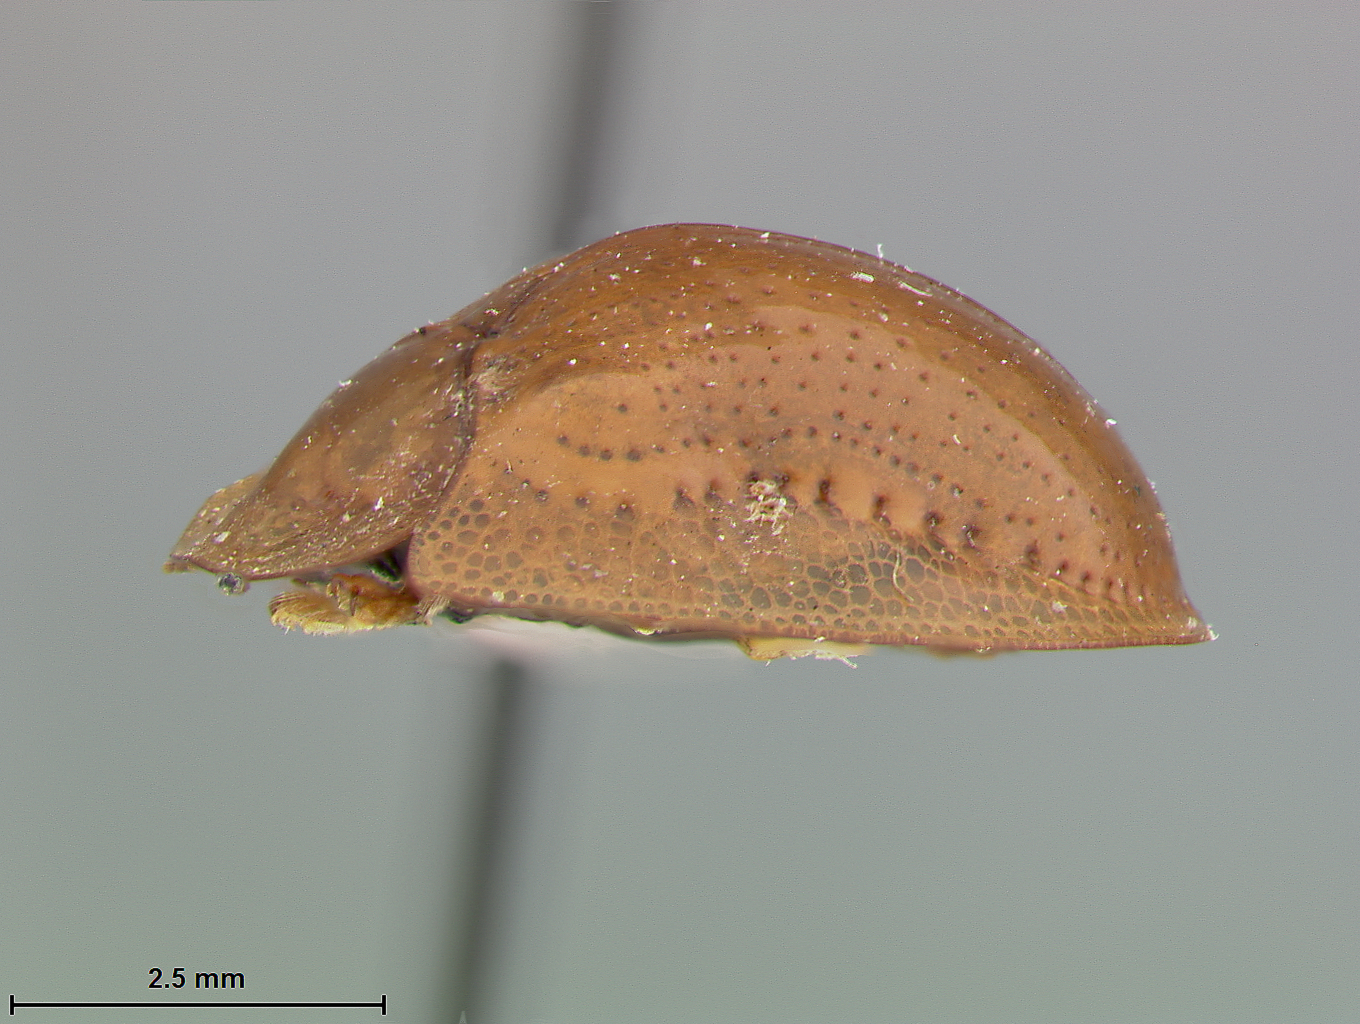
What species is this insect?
Metriona bicolor
